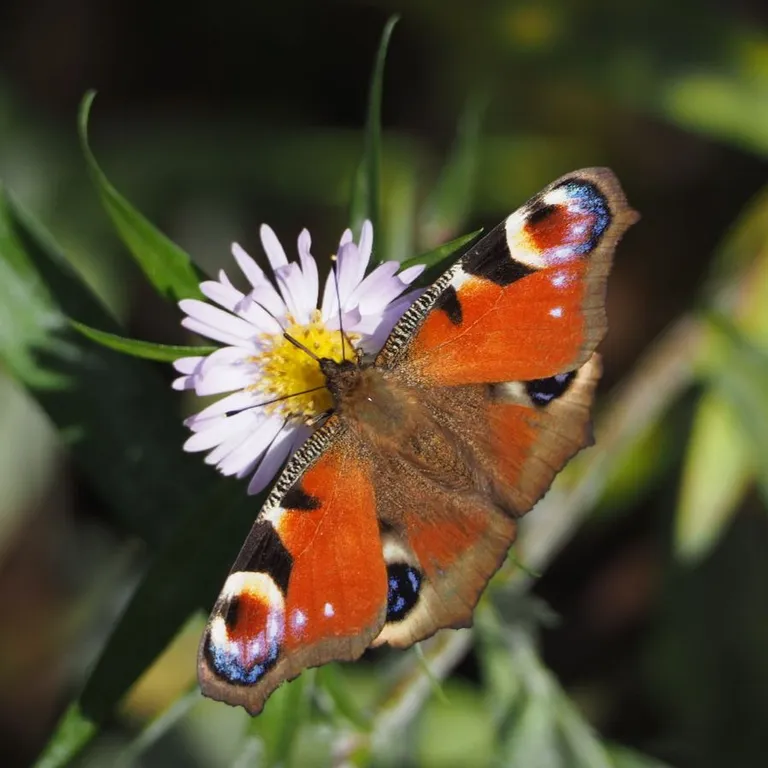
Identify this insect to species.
Aglais io
